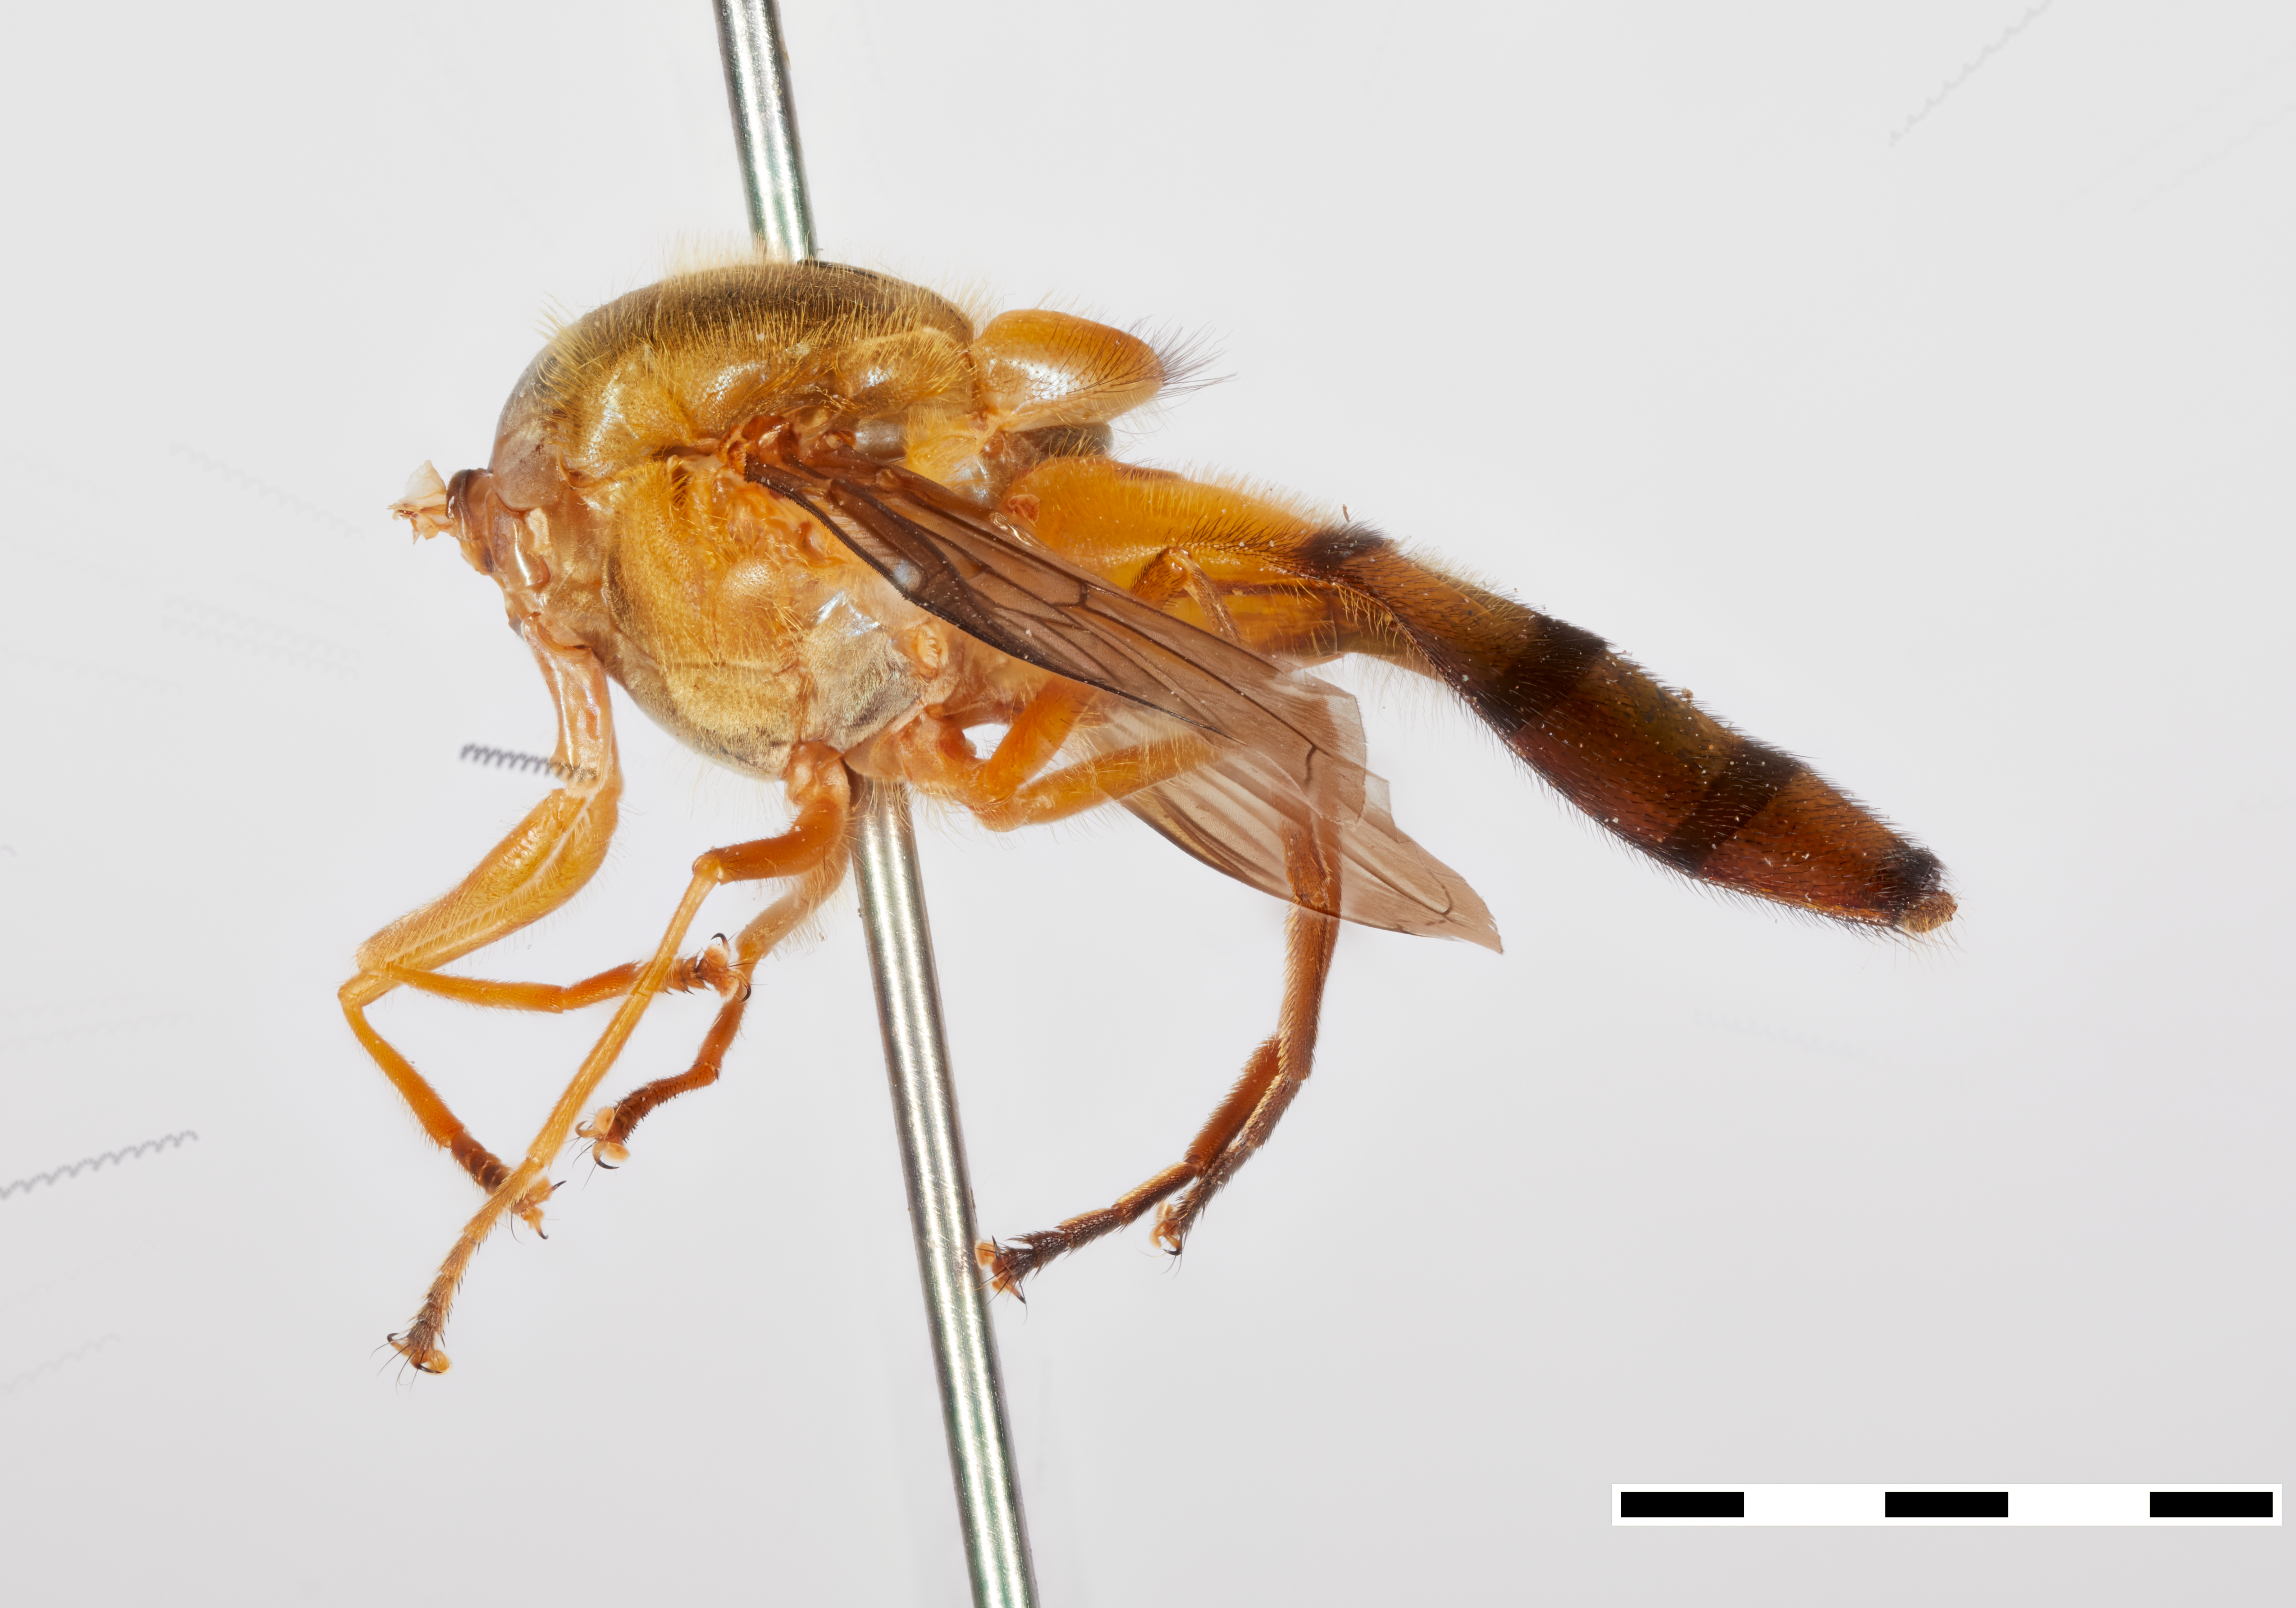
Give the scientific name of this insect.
Asarkina pitamara
